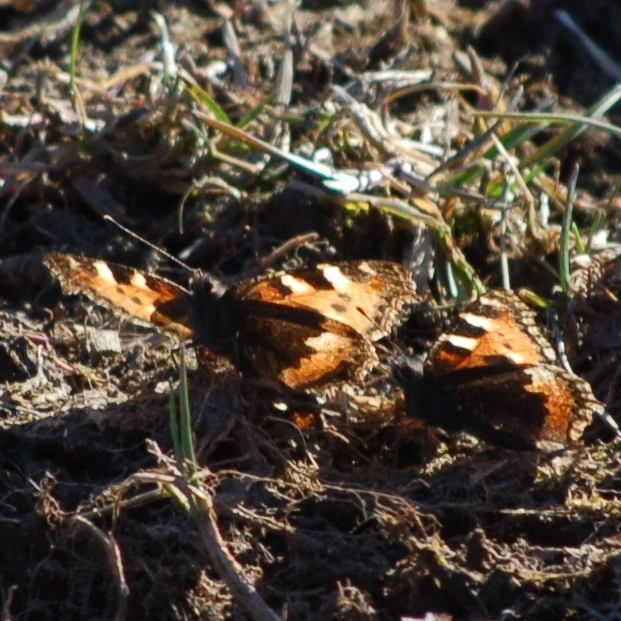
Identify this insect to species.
Aglais urticae
